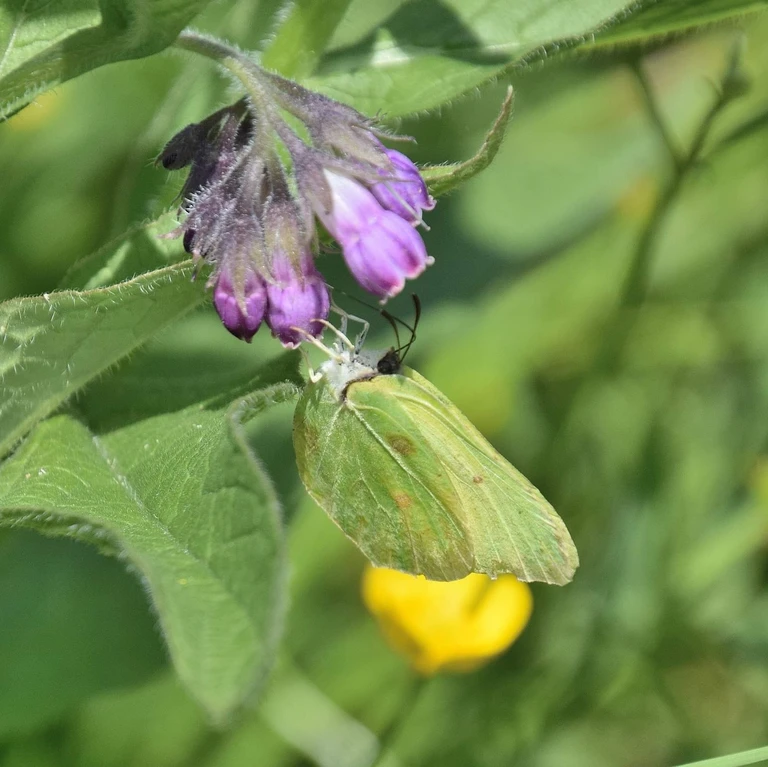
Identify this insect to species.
Gonepteryx rhamni
